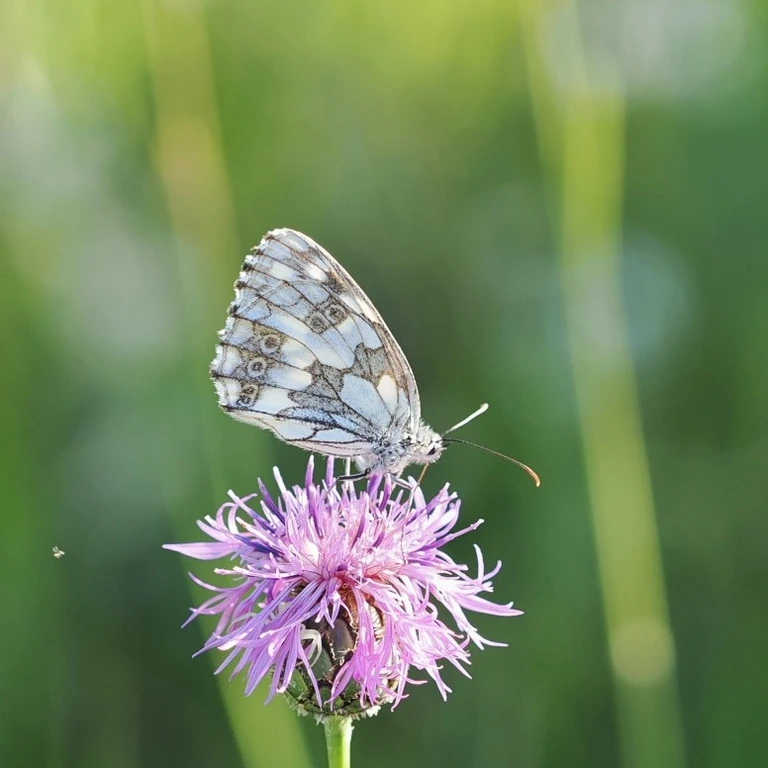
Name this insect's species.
Melanargia galathea
